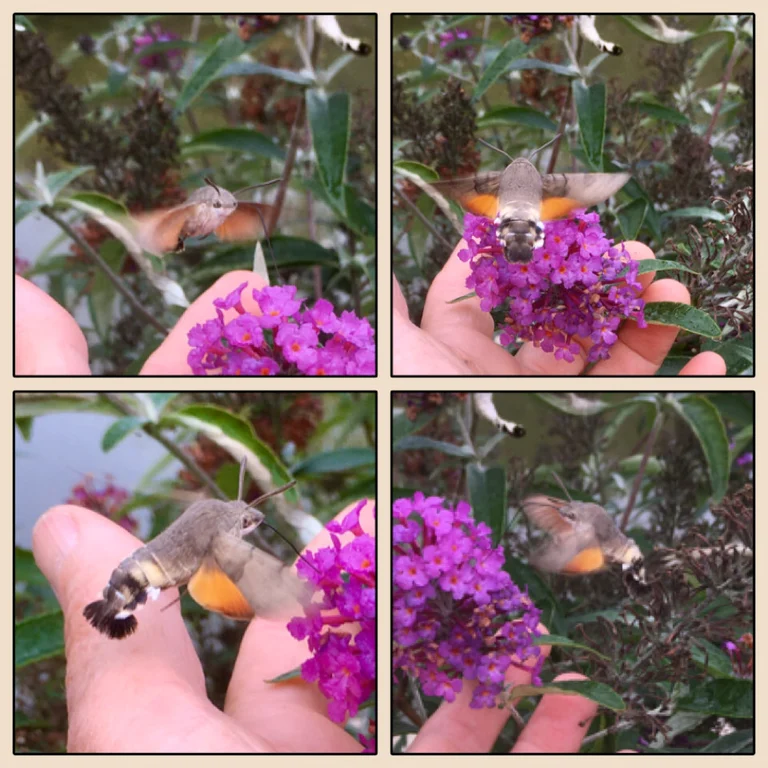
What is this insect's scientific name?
Macroglossum stellatarum
